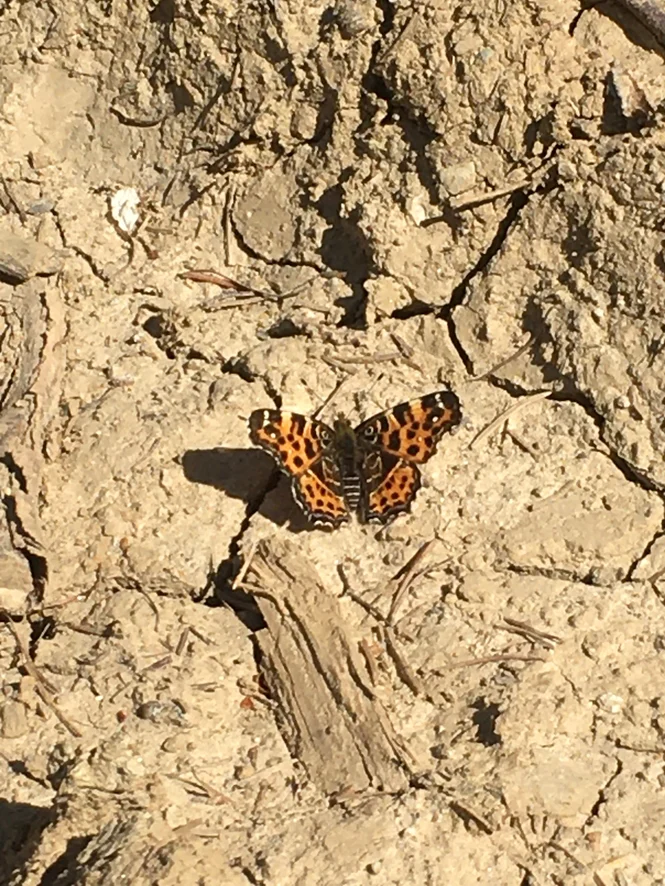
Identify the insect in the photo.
Araschnia levana
